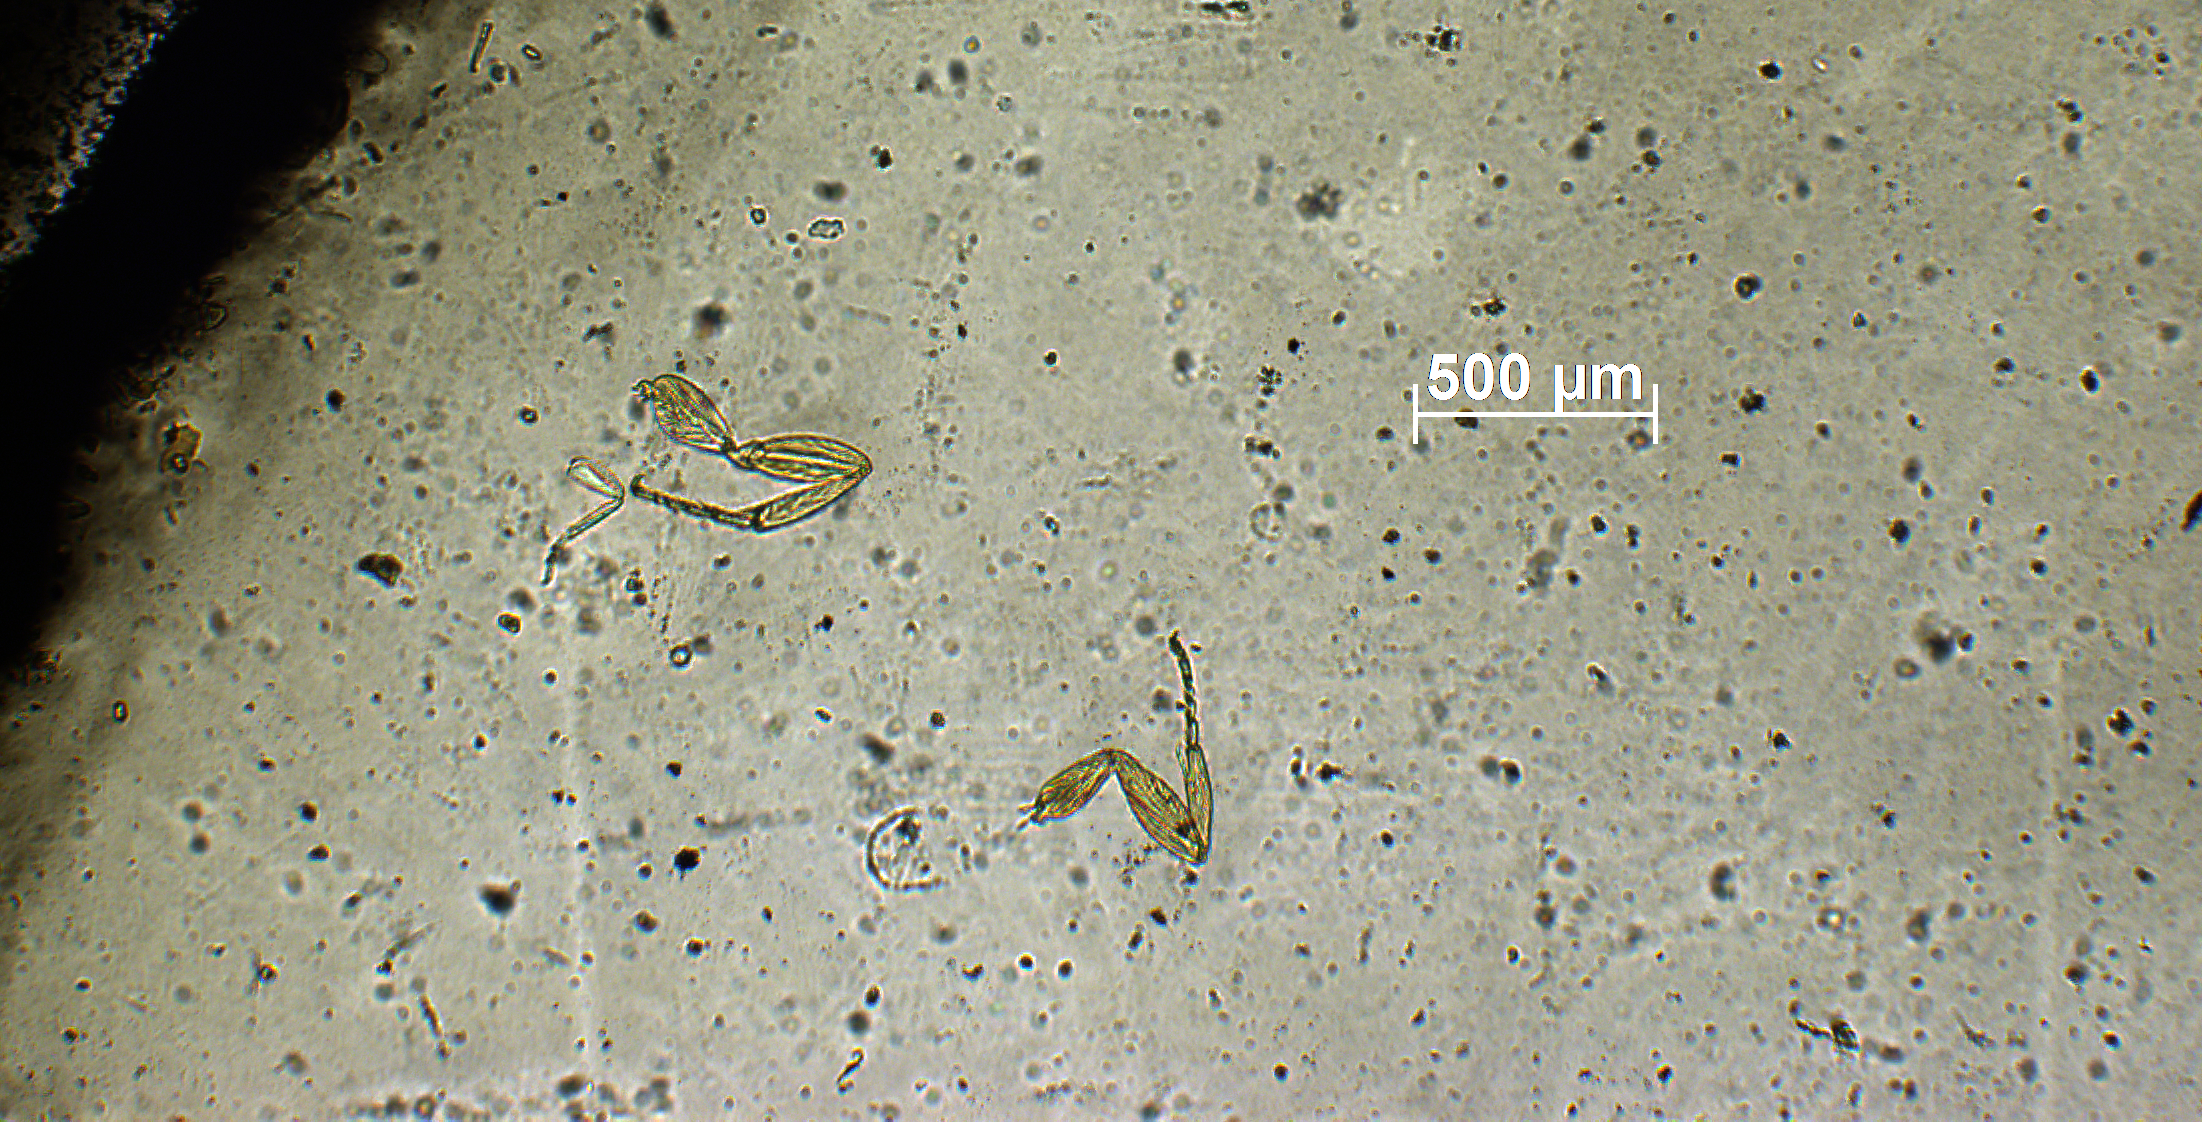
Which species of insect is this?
Chaetospilisca indica
